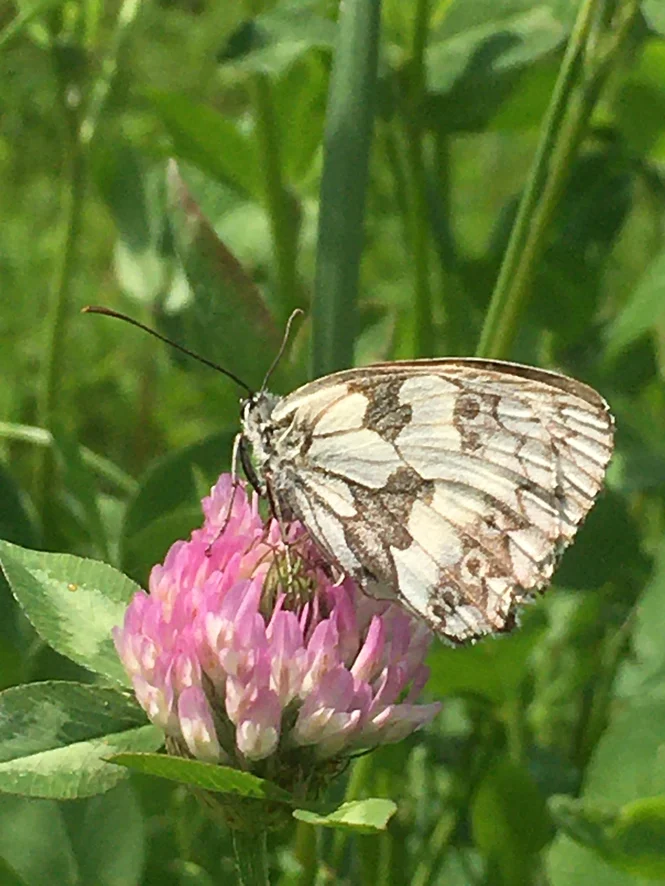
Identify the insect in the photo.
Melanargia galathea
